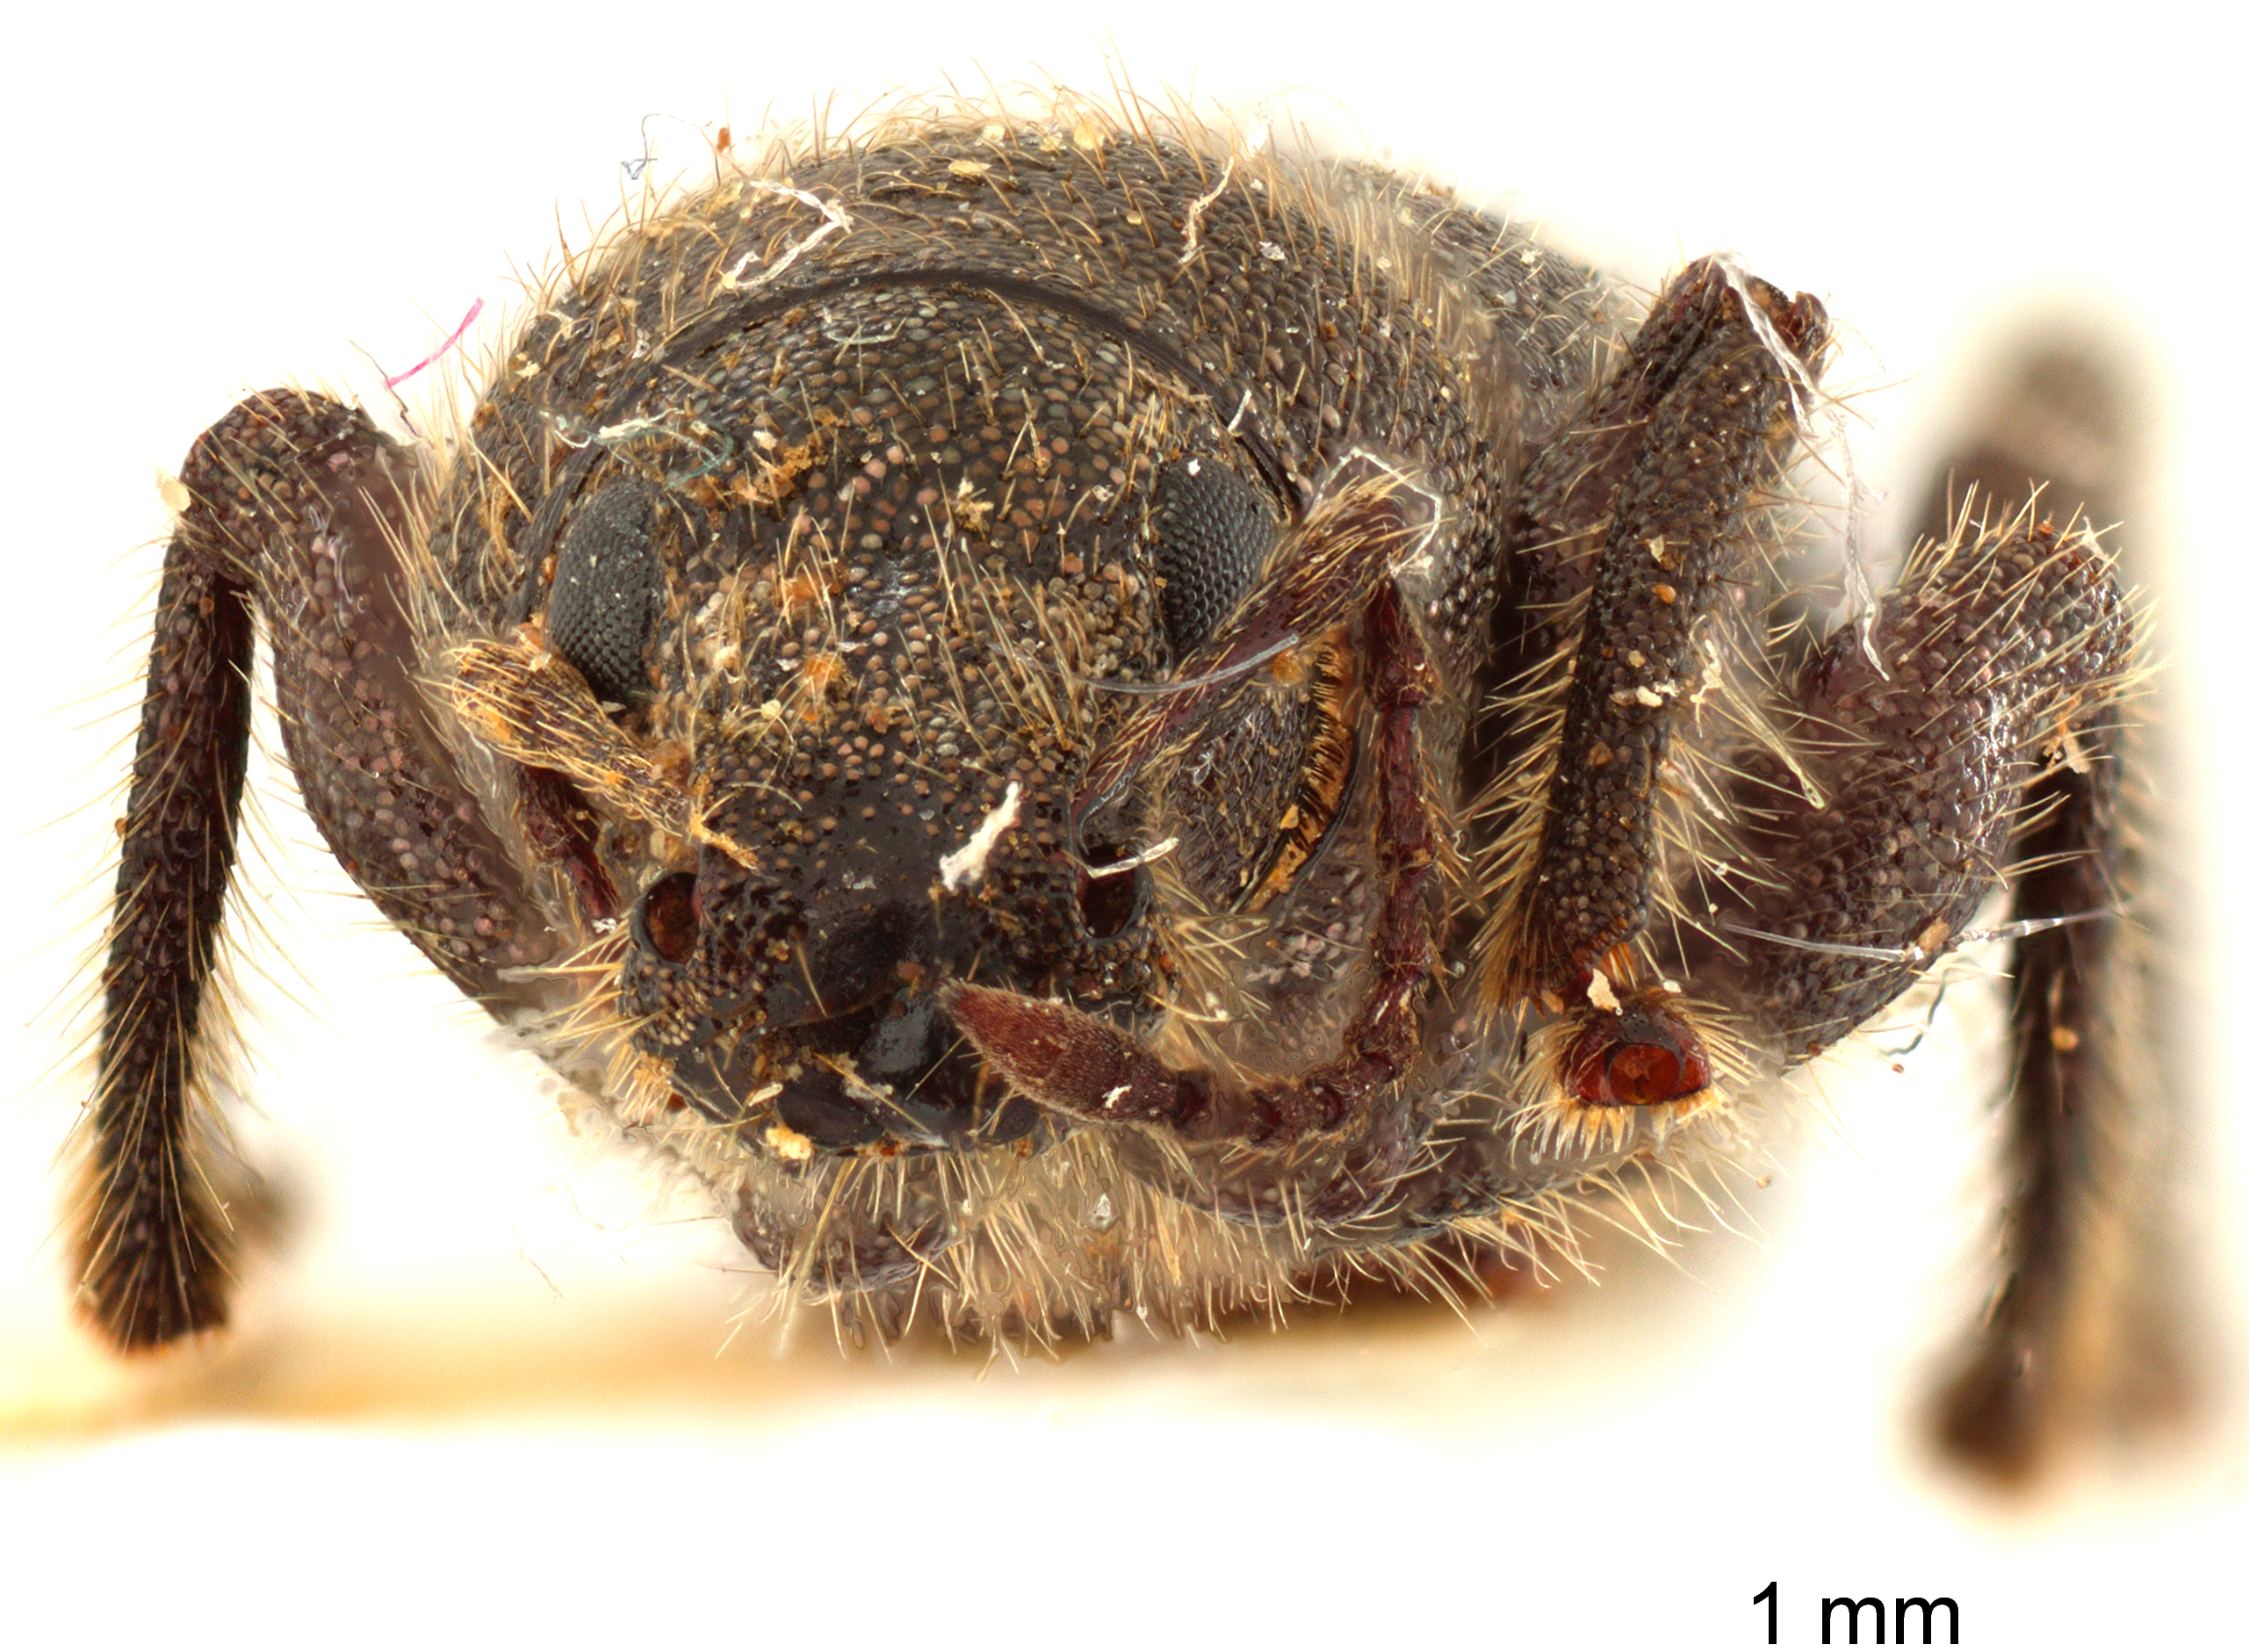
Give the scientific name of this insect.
Crocidema nigrior
